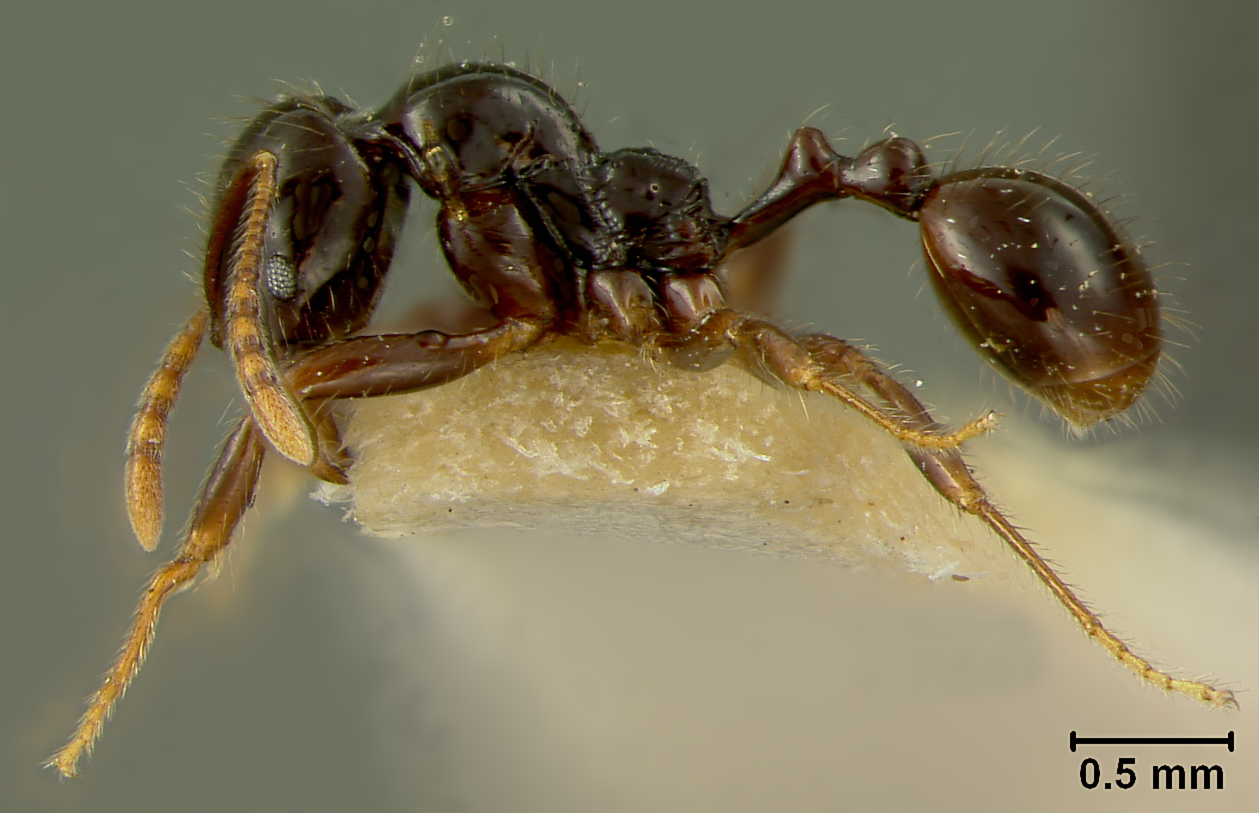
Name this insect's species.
Stenamma expolitum
